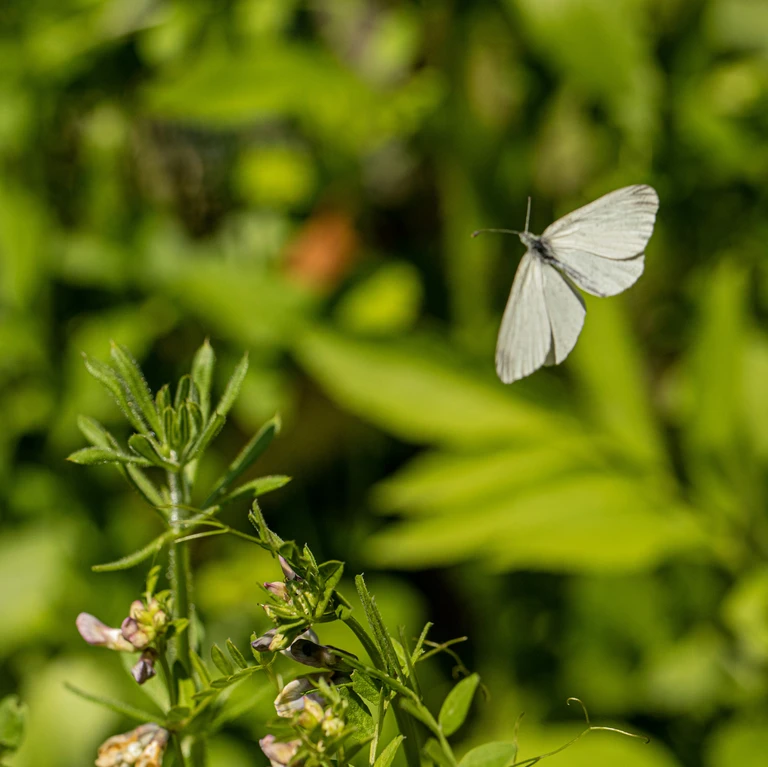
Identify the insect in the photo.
Leptidea sinapis/juvernica
